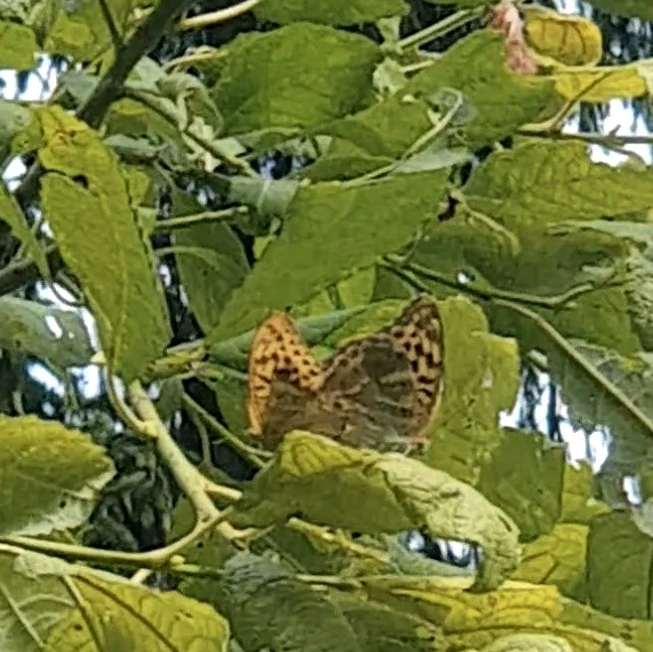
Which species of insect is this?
Argynnis paphia
